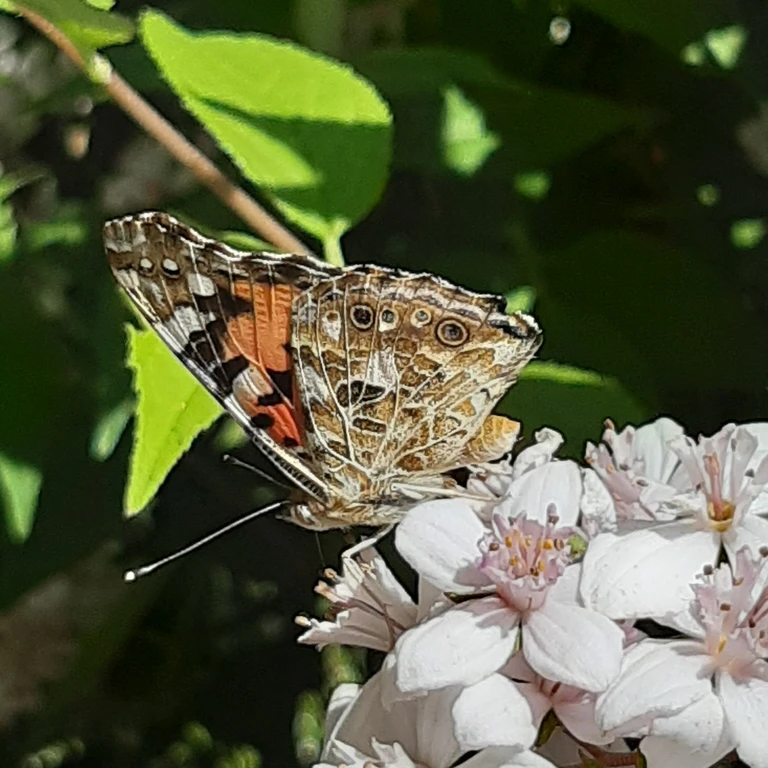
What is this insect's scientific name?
Vanessa cardui
